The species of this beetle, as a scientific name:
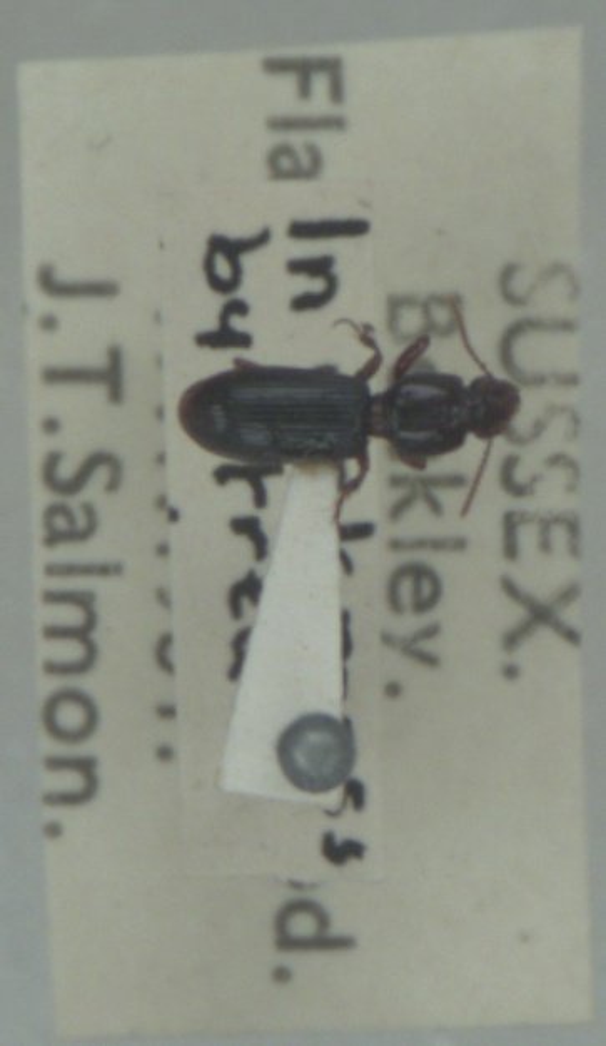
Clivina fossor
